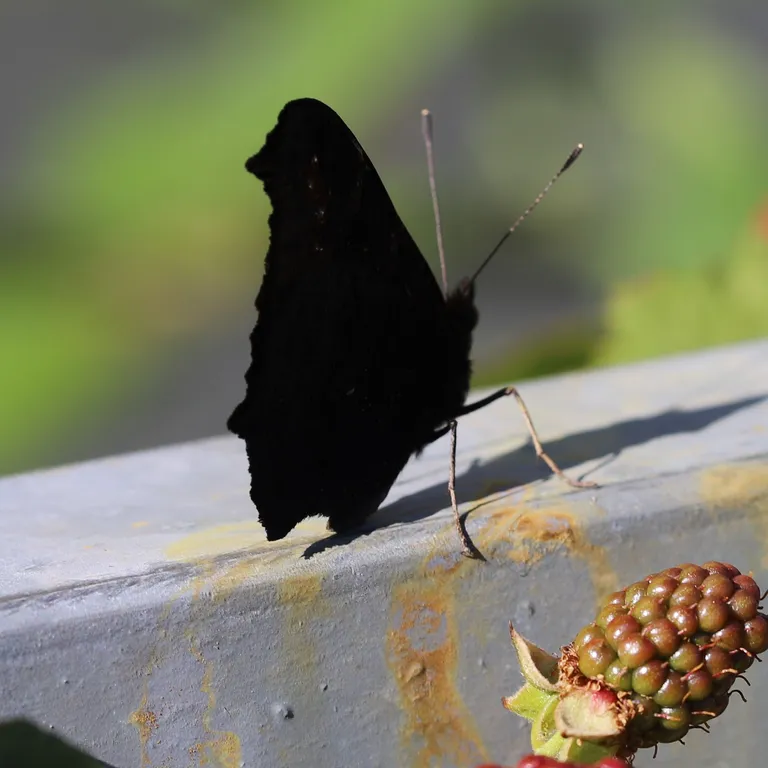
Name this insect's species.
Aglais io
